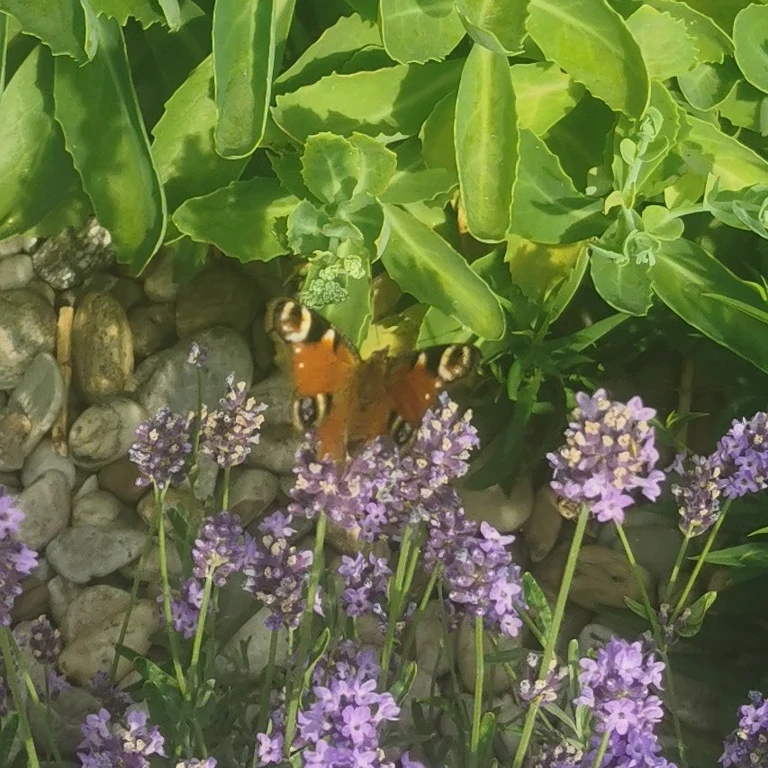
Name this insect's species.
Aglais io
